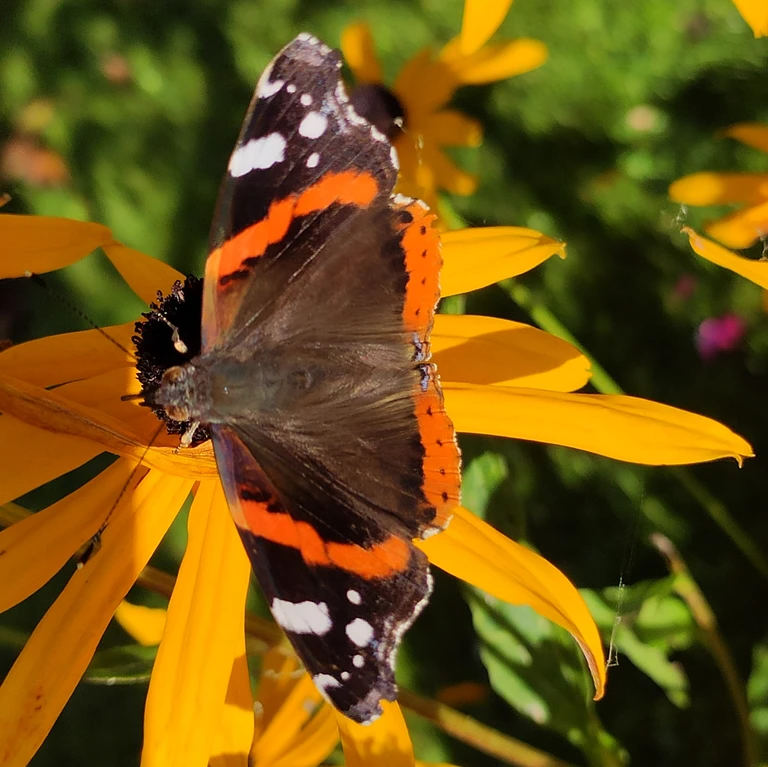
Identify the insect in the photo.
Vanessa atalanta
